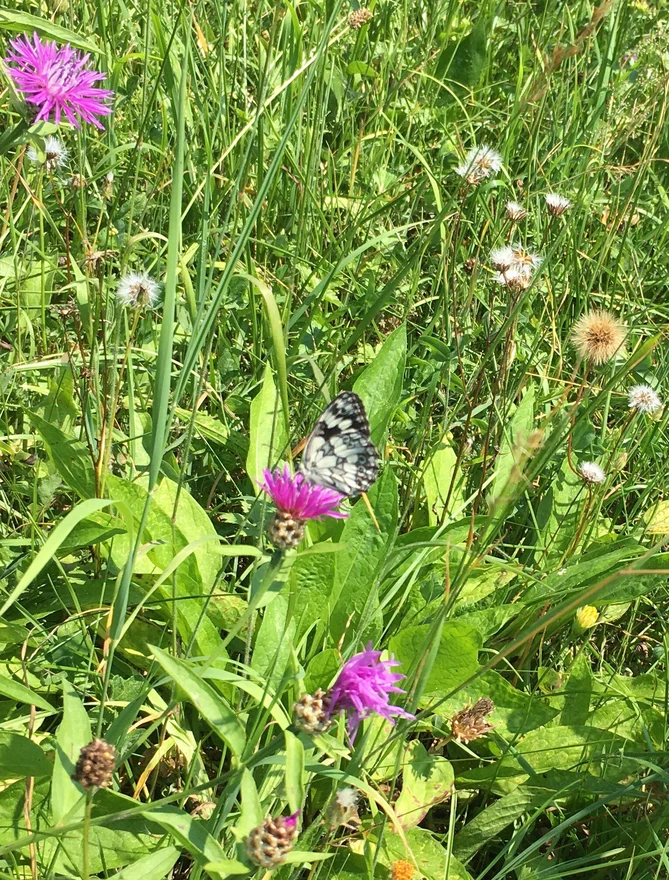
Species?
Melanargia galathea
